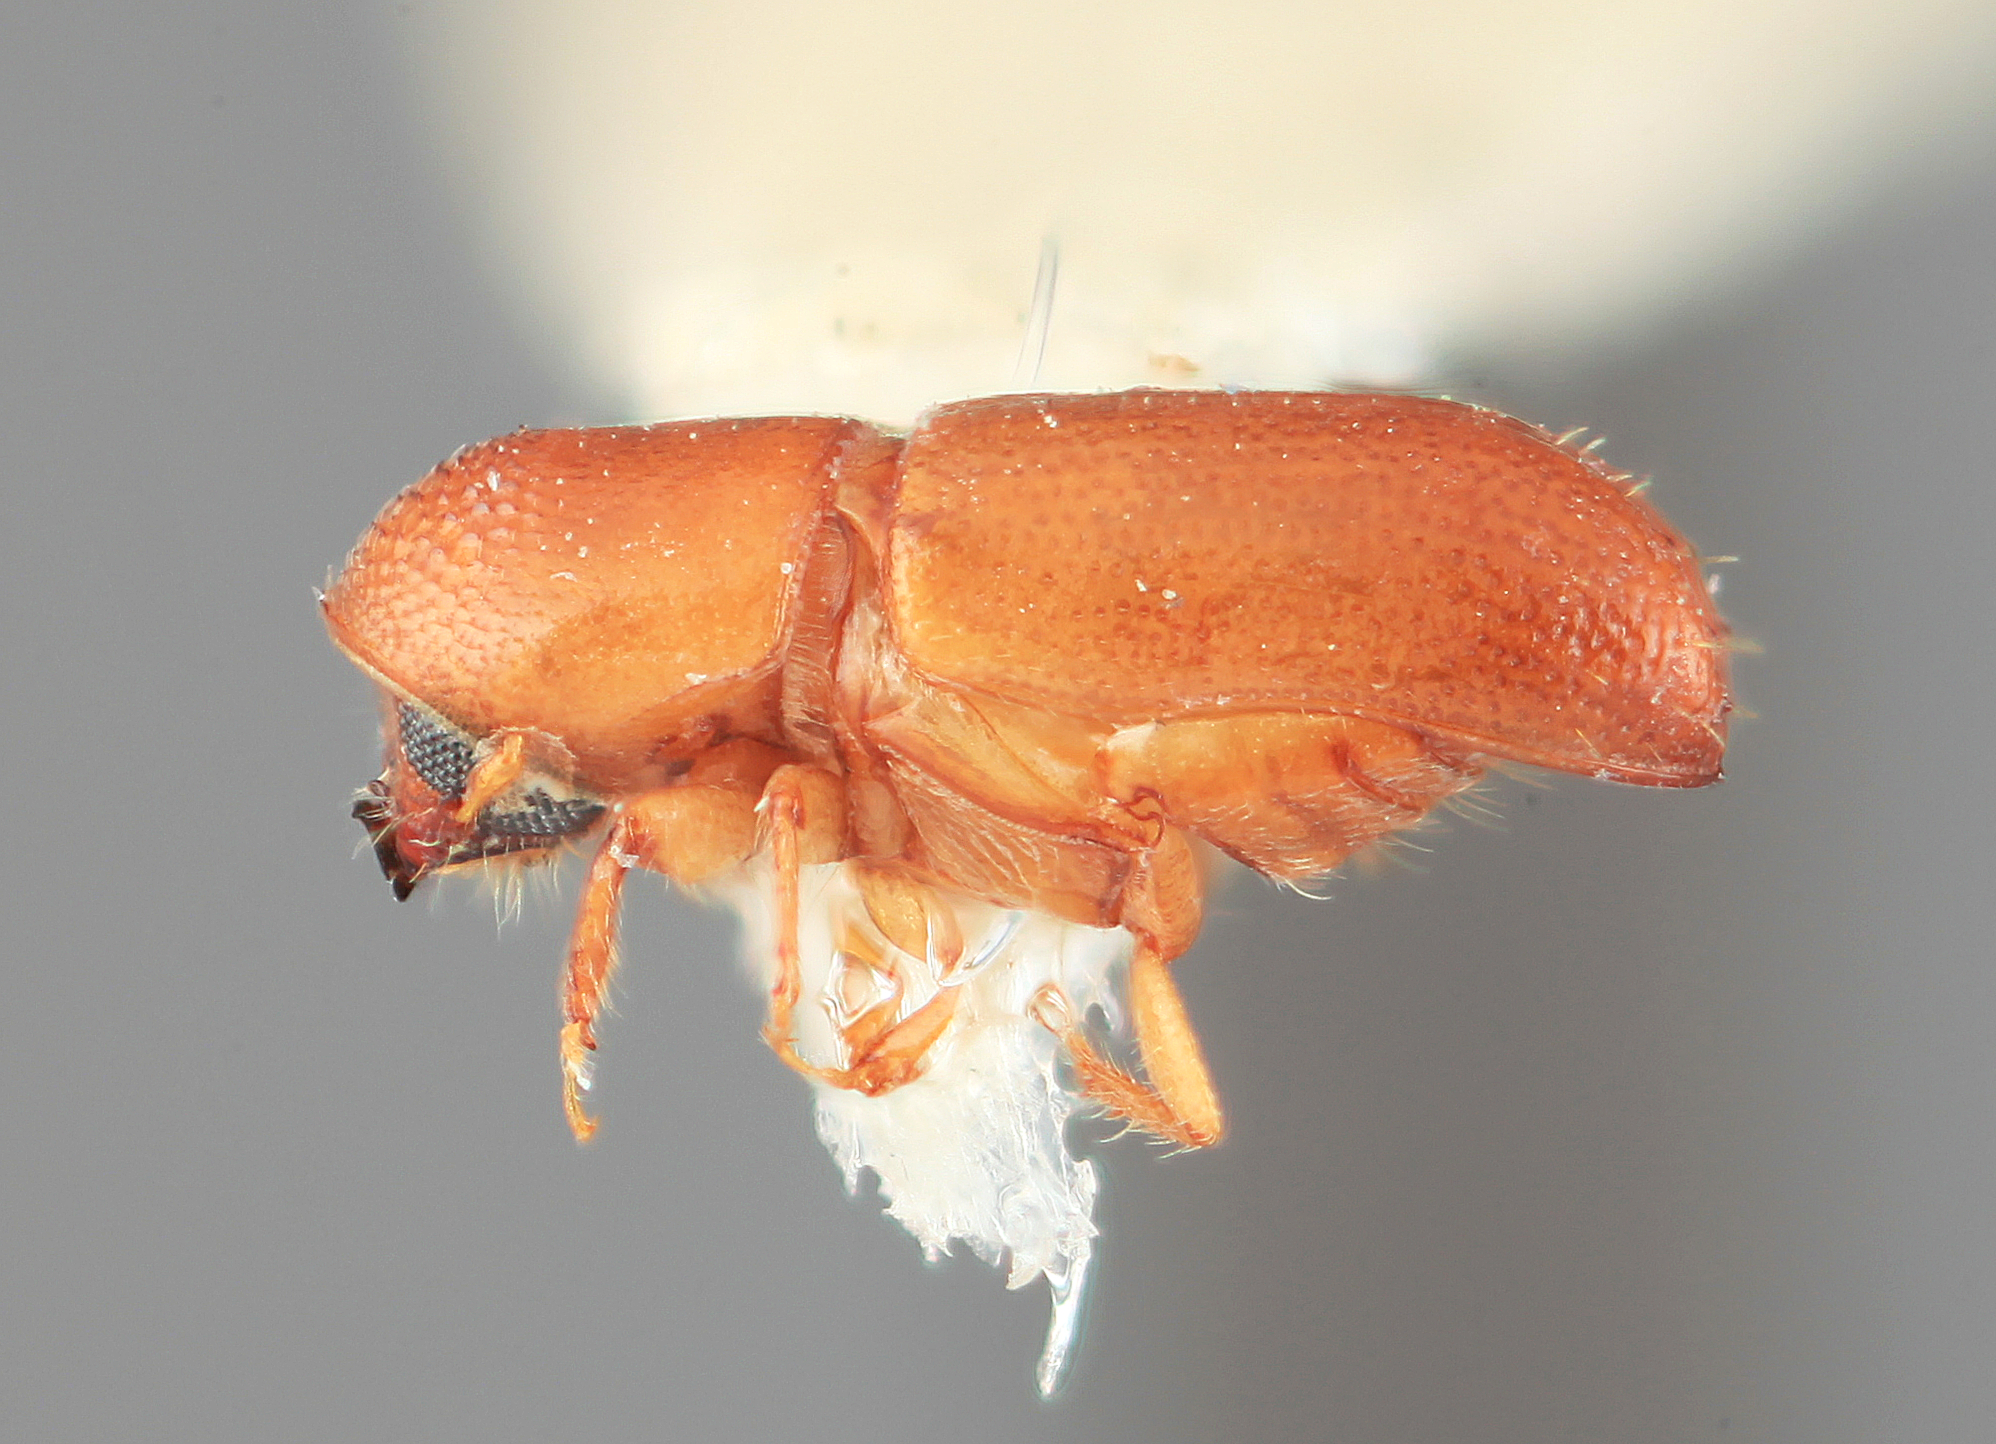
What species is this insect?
Araptus equihuai
